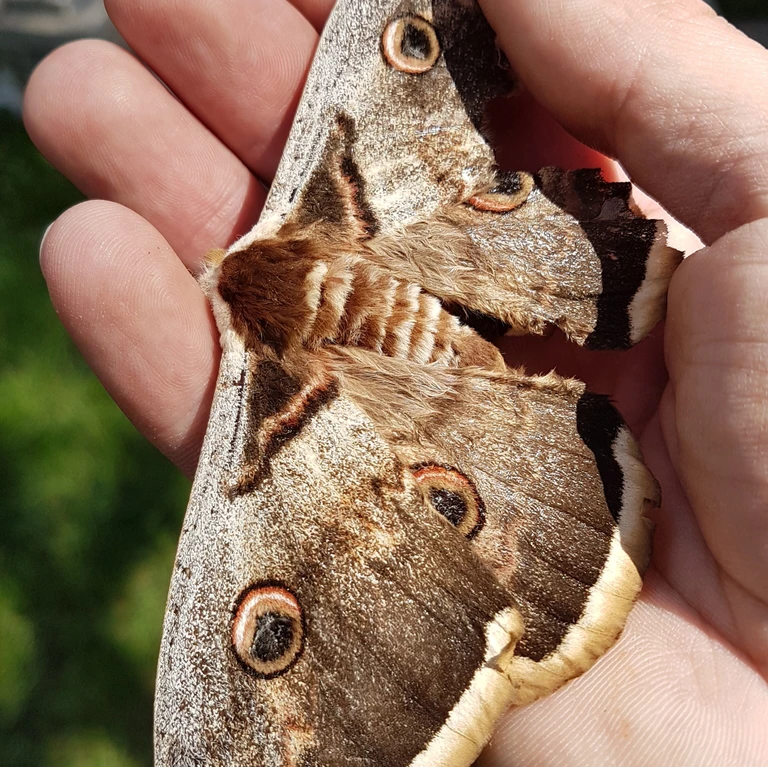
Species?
Saturnia pyri
